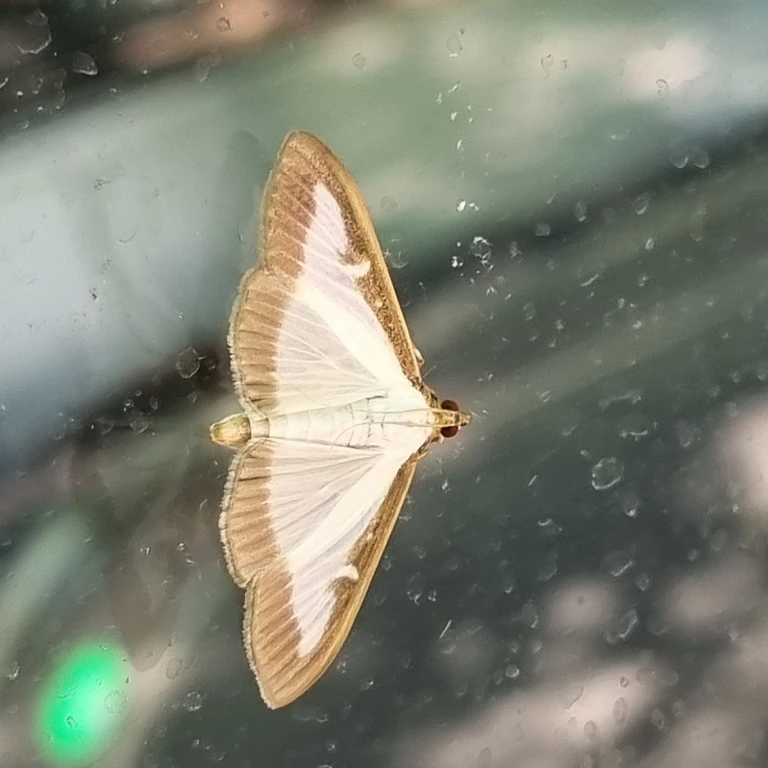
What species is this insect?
Cydalima perspectalis
